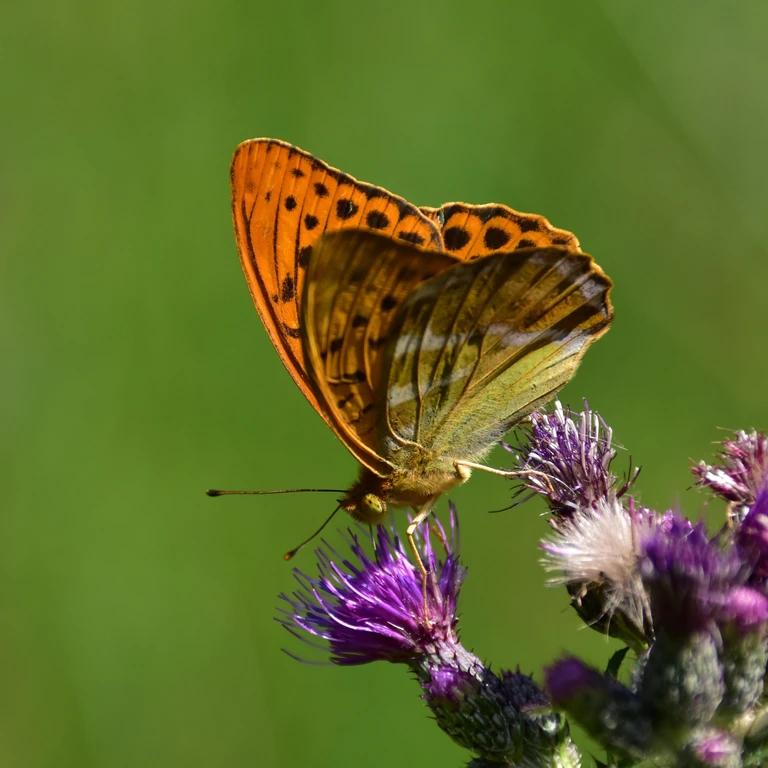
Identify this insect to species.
Argynnis paphia
